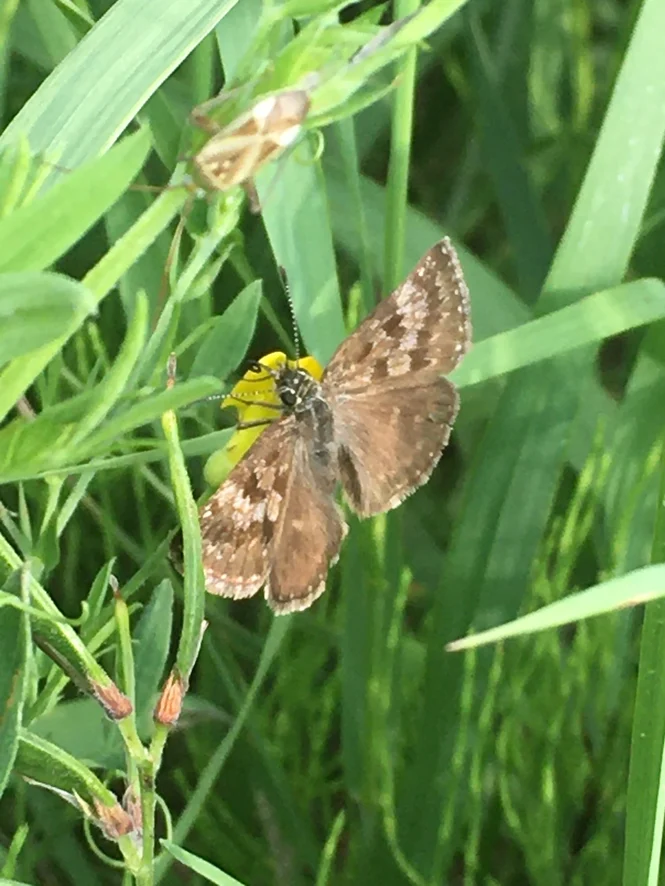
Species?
Erynnis tages
